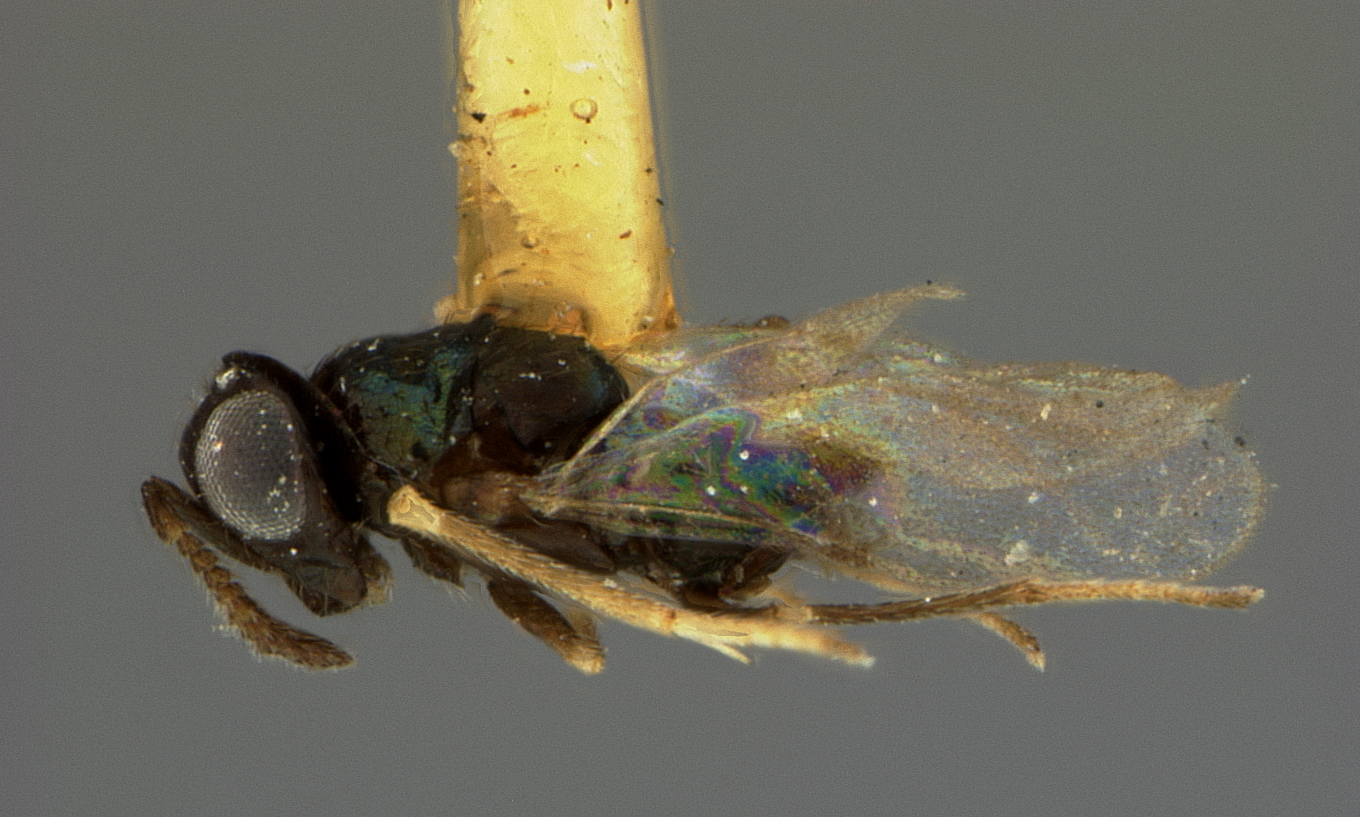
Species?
Coccidencyrtus manilae
